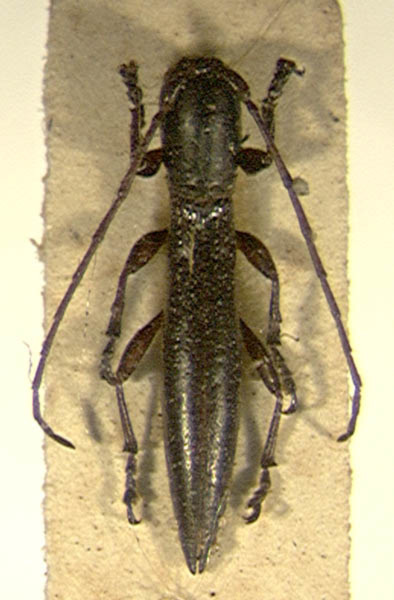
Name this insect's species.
Paranca laevipennis
